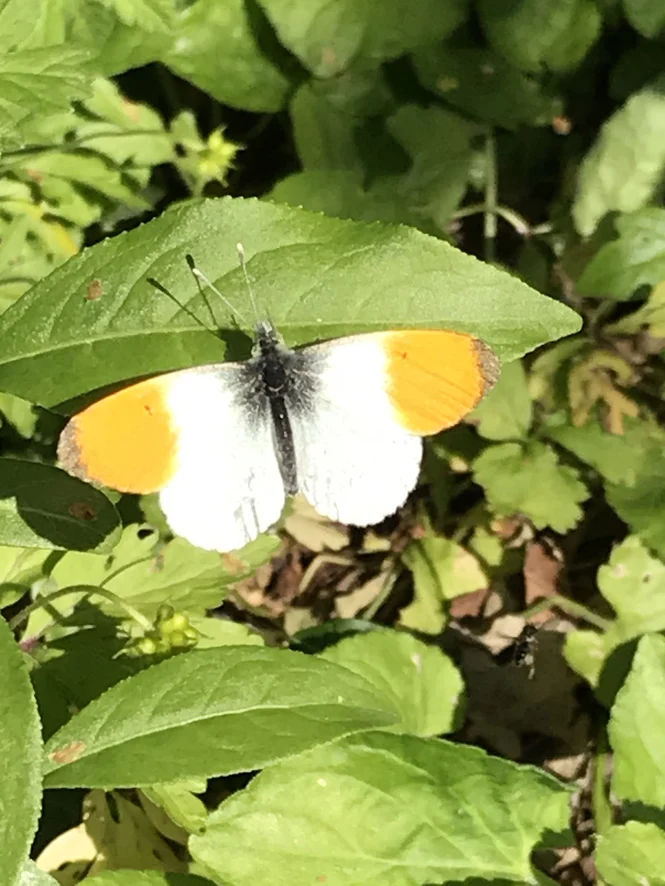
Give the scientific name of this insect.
Anthocharis cardamines
